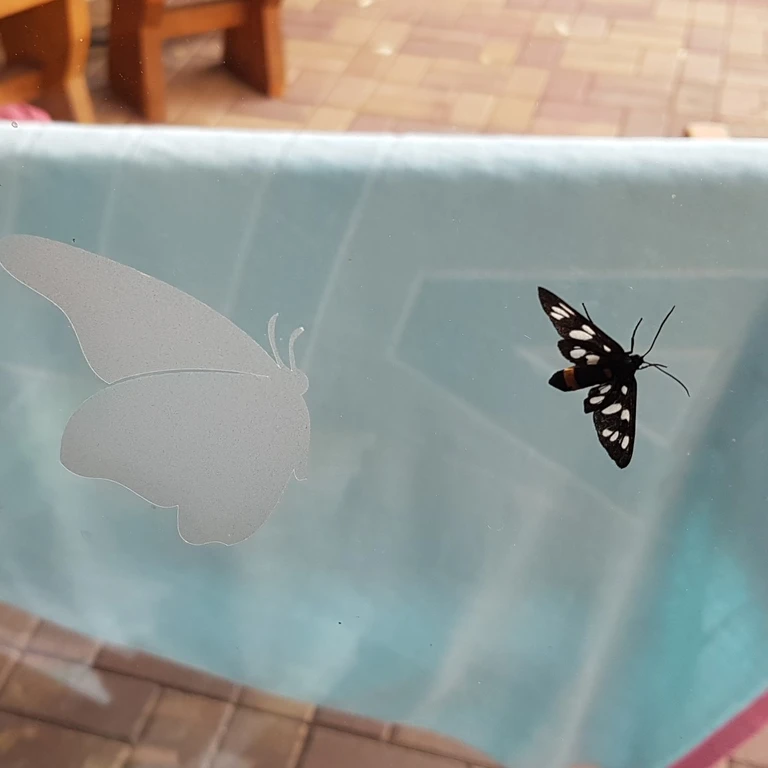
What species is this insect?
Amata phegea
